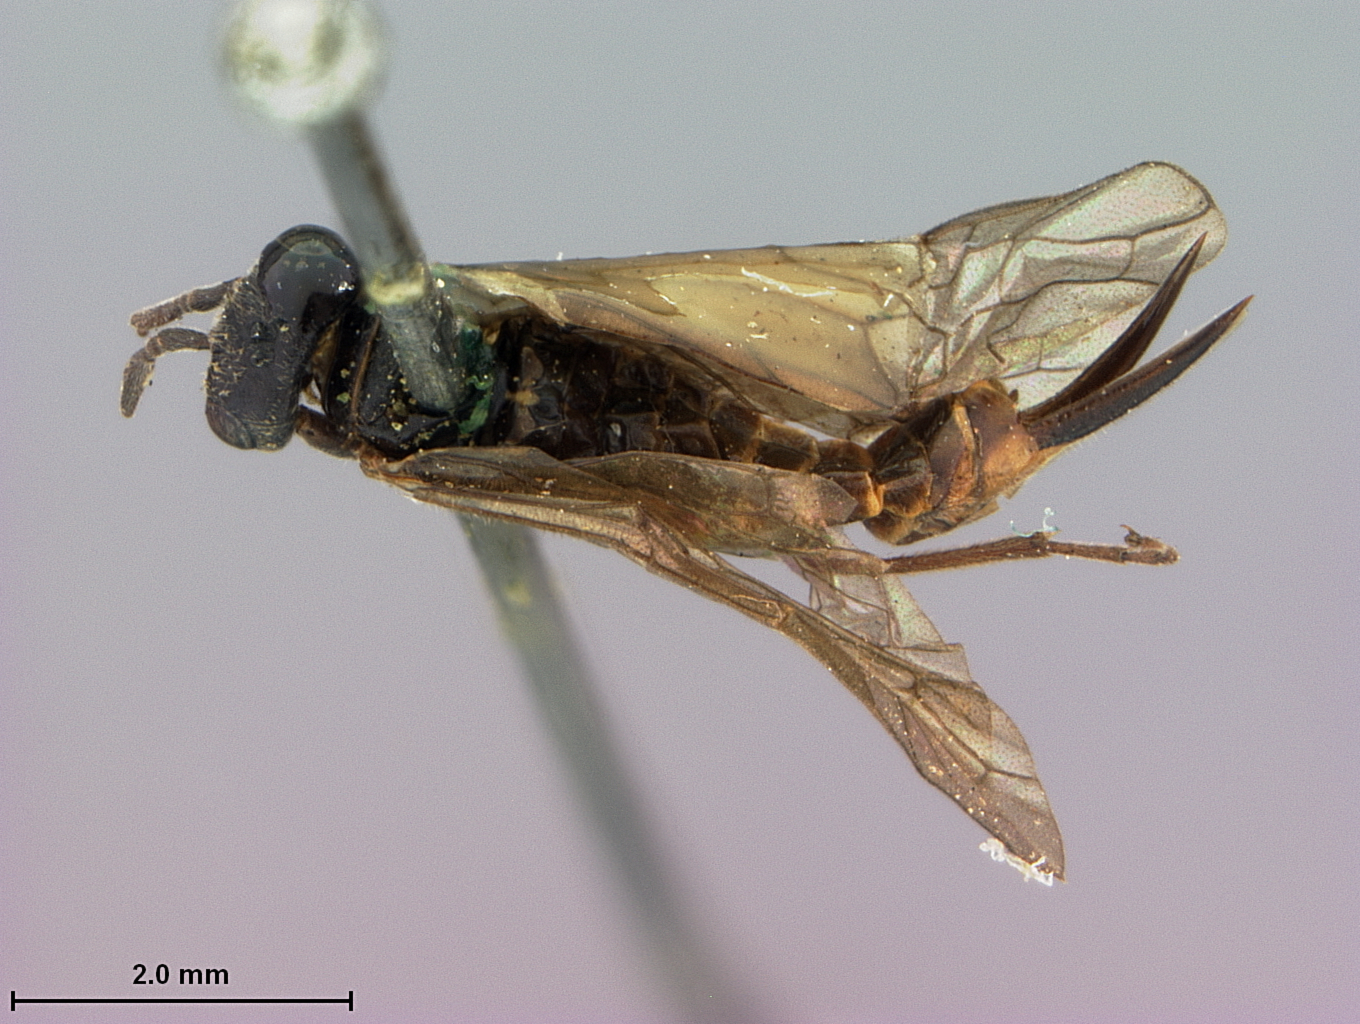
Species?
Pleroneura schwarzi
